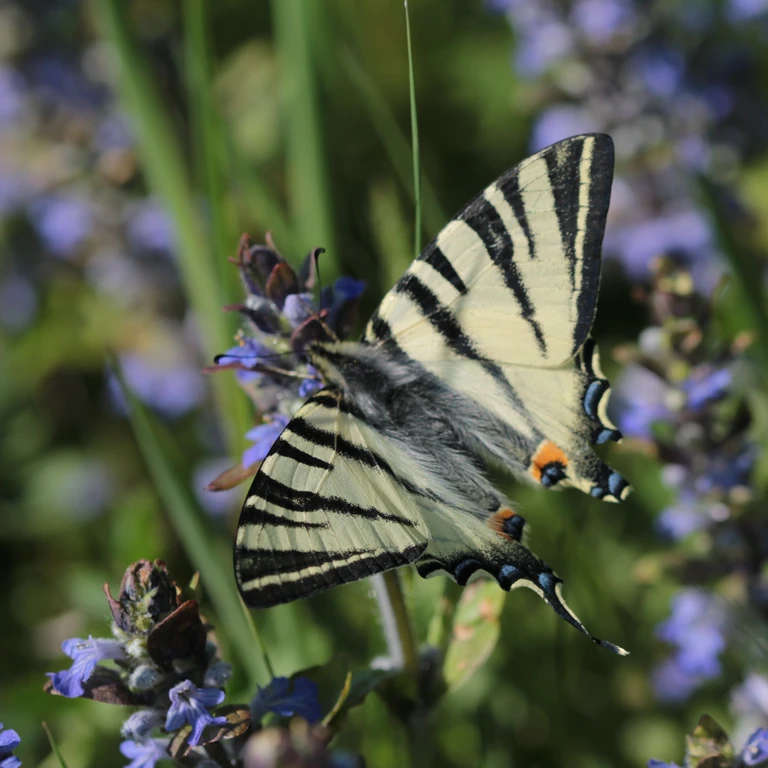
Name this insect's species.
Iphiclides podalirius
